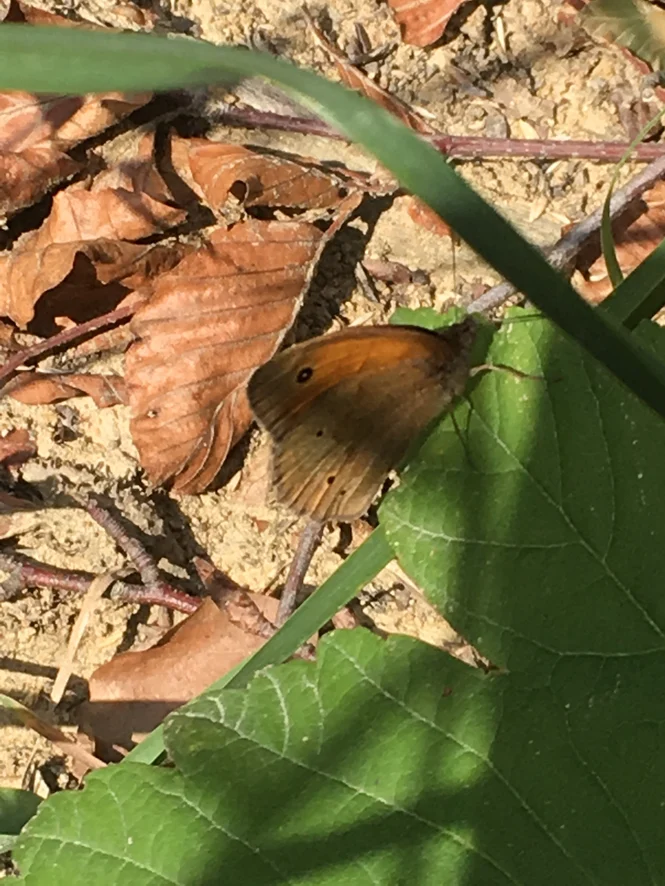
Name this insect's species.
Maniola jurtina
